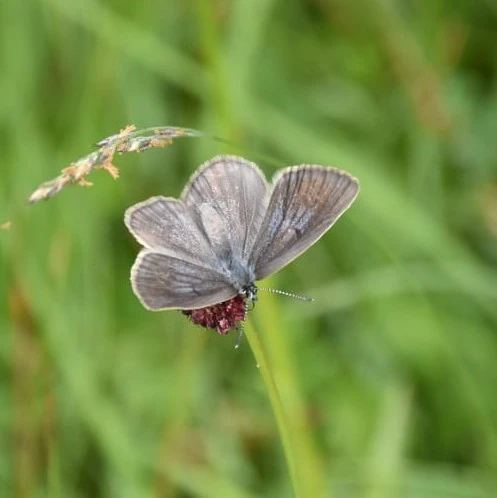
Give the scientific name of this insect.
Phengaris teleius
